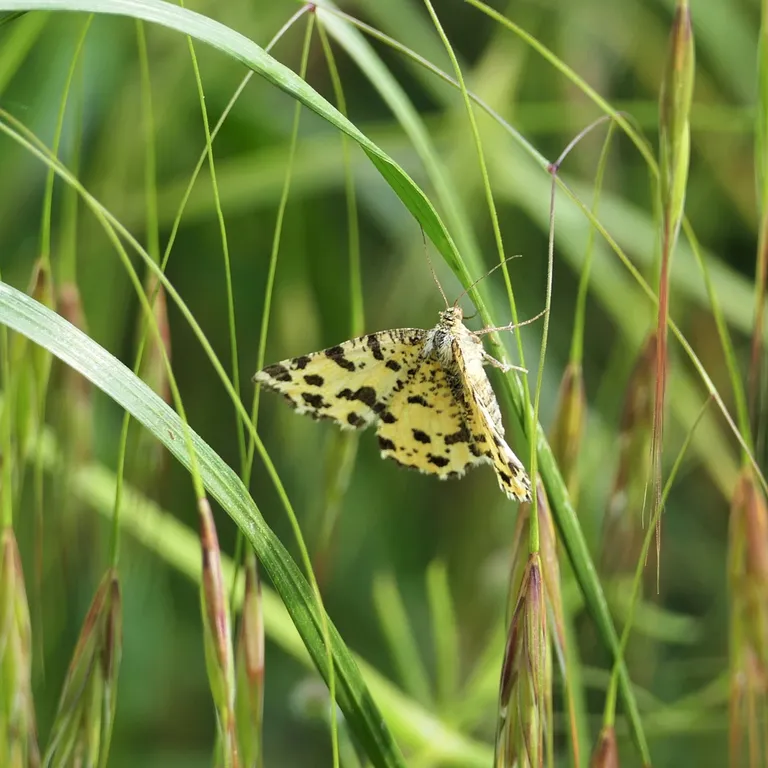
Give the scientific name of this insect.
Pseudopanthera macularia
